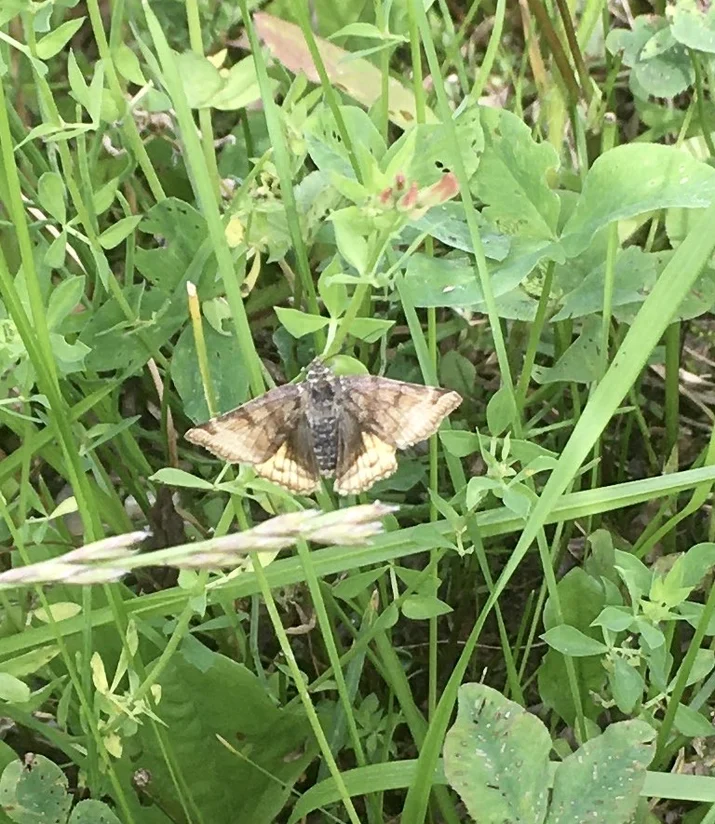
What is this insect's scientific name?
Euclidia glyphica
